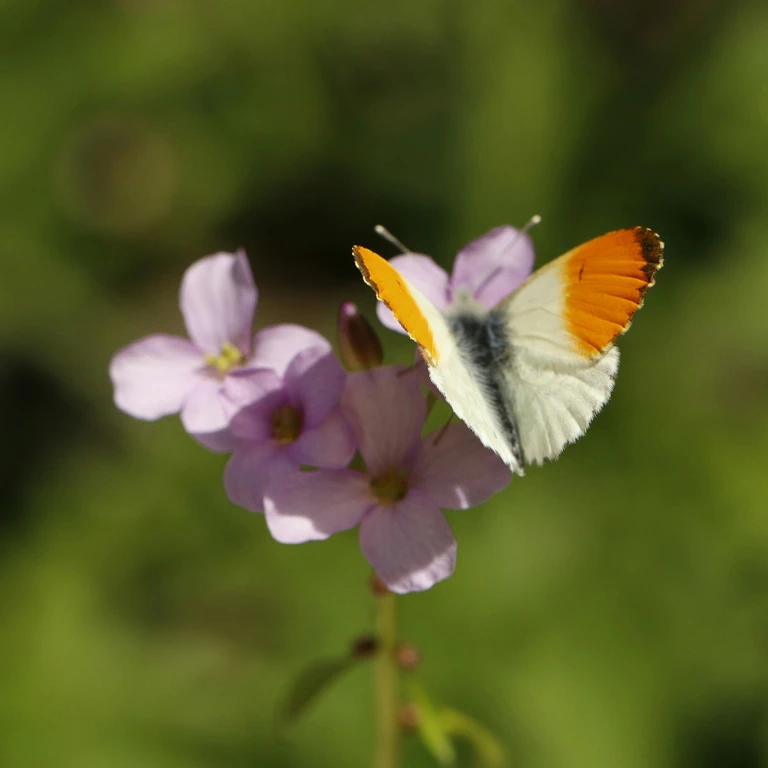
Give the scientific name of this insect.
Anthocharis cardamines
